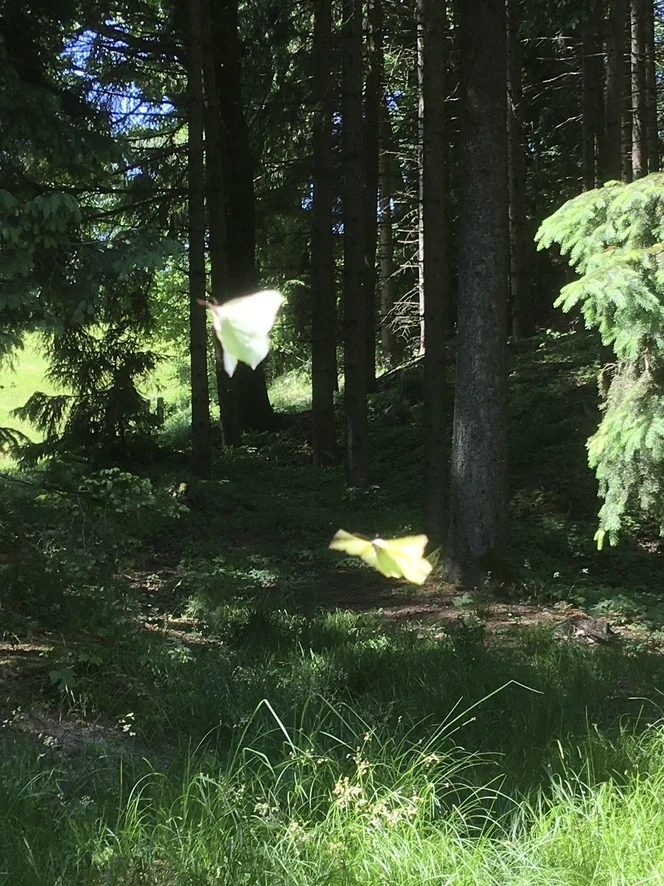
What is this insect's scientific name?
Gonepteryx rhamni
